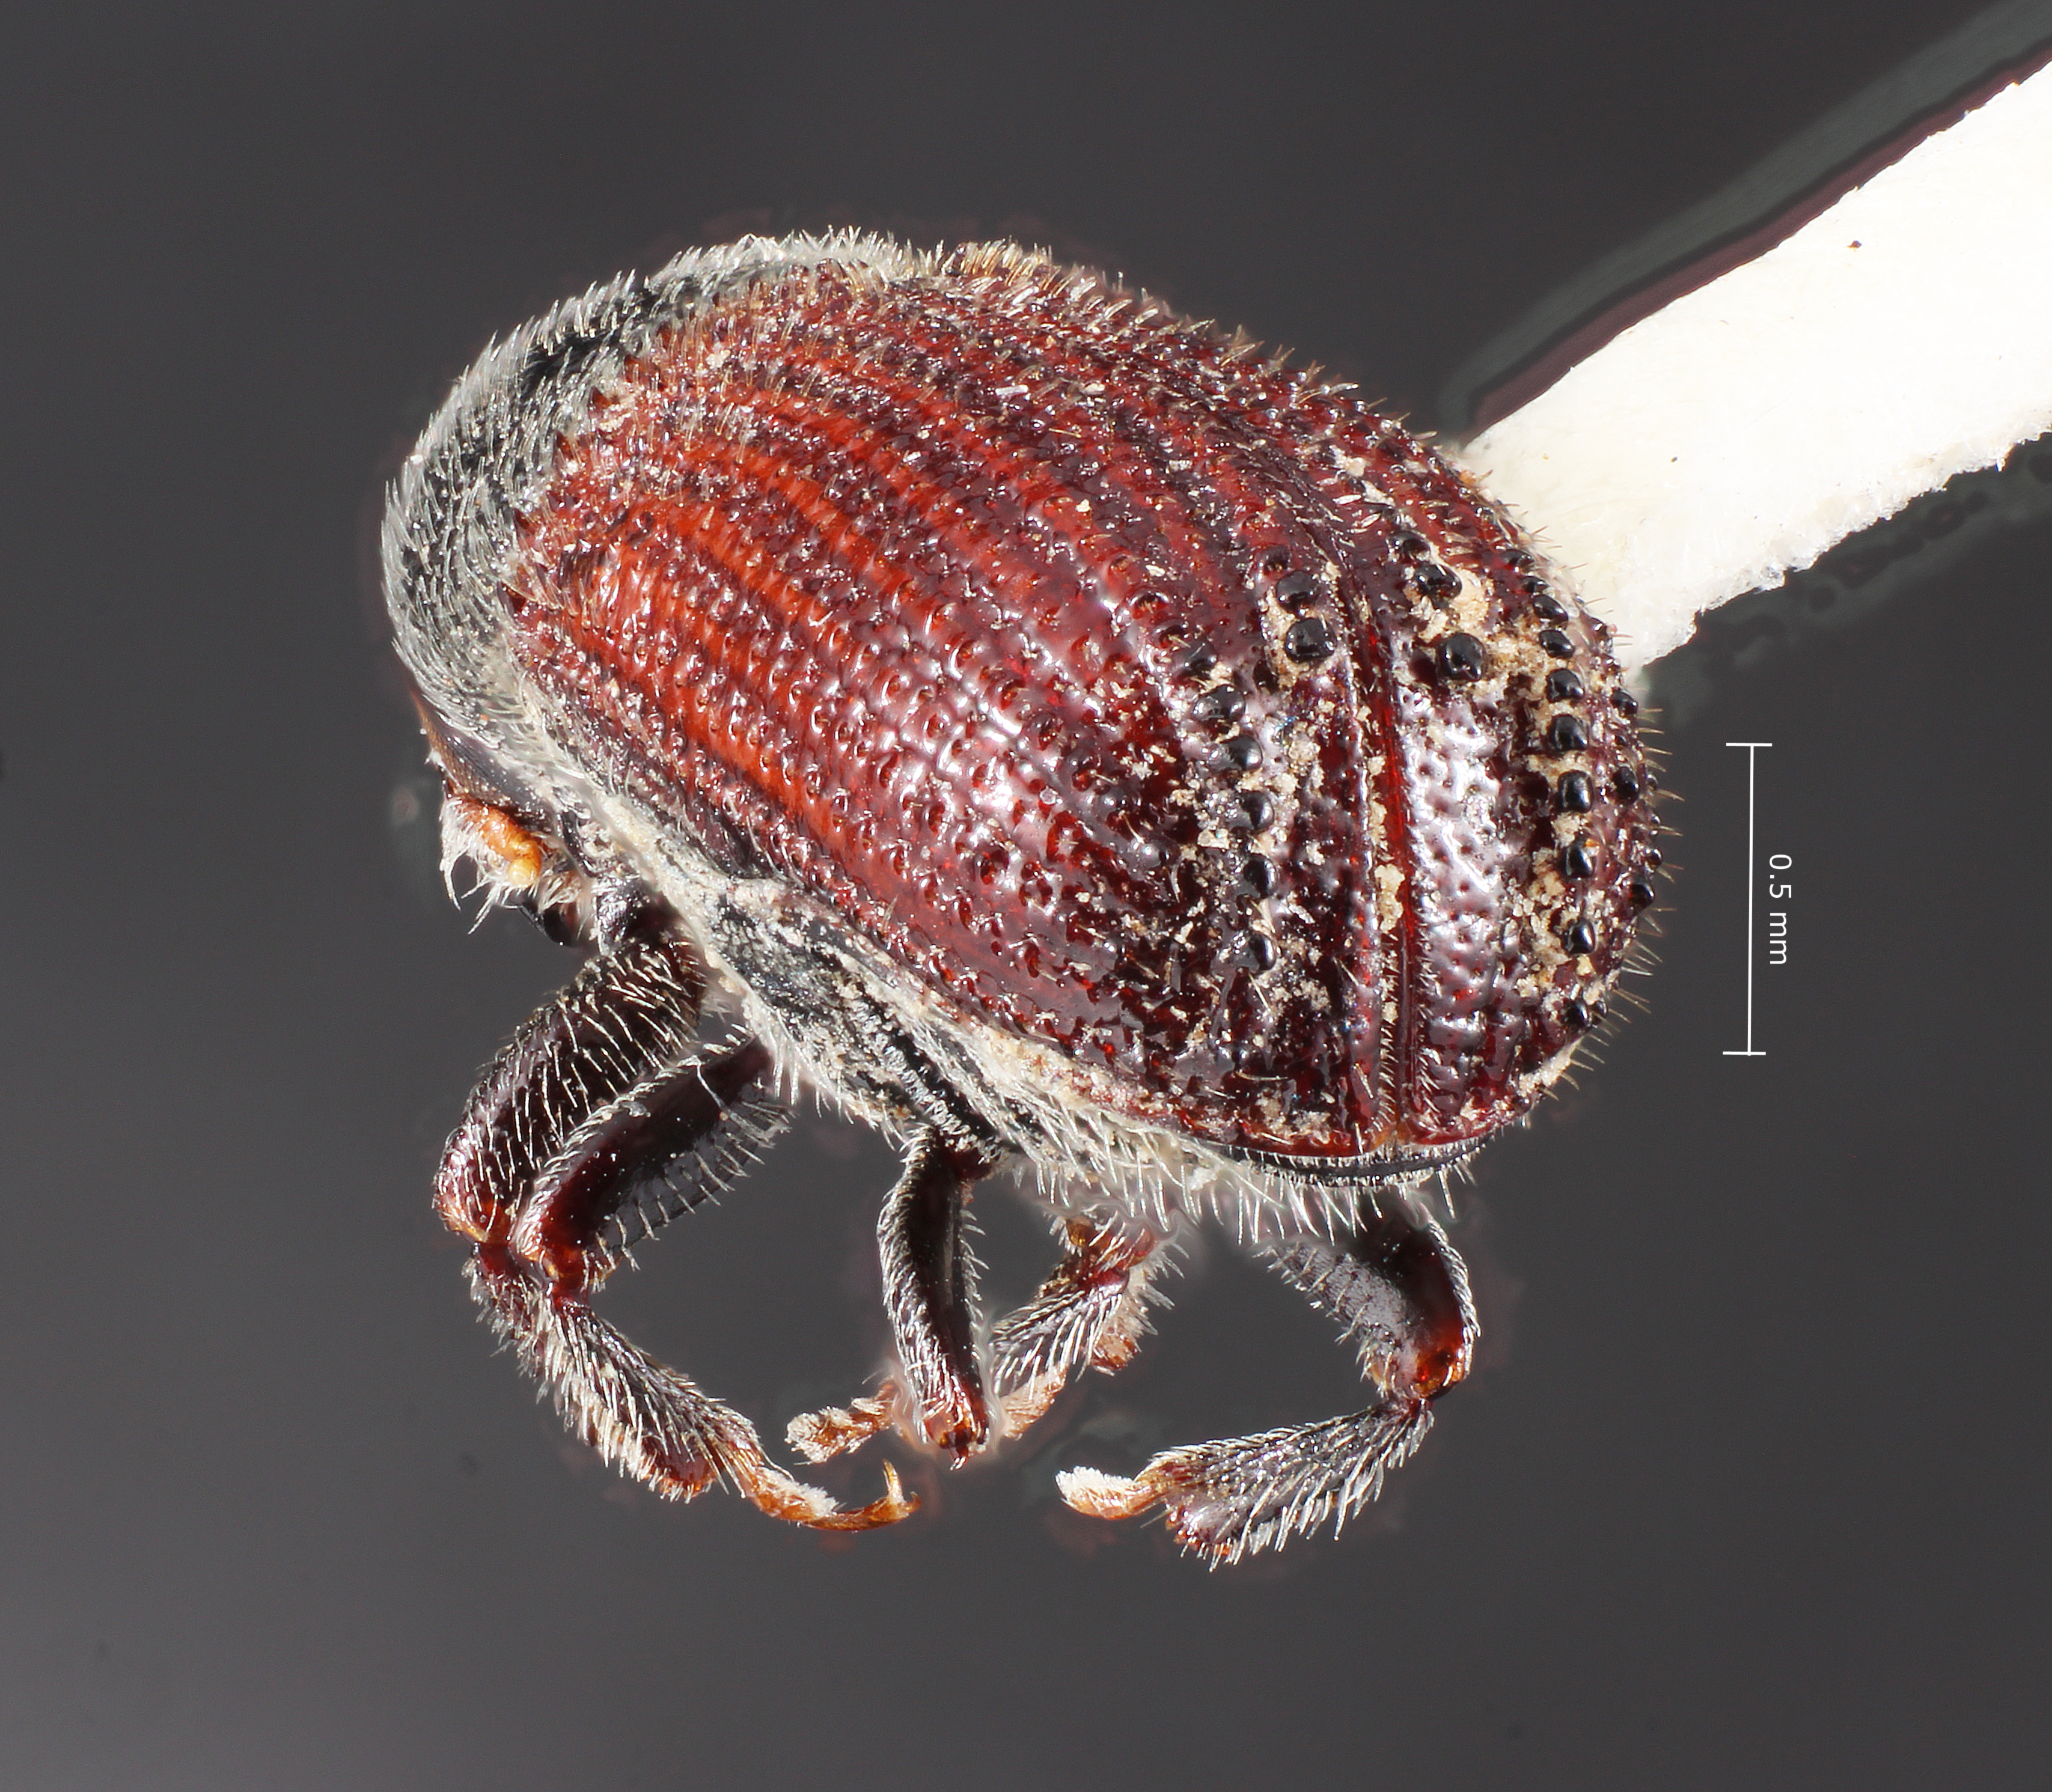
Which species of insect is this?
Phloeosinus blackwelderi
